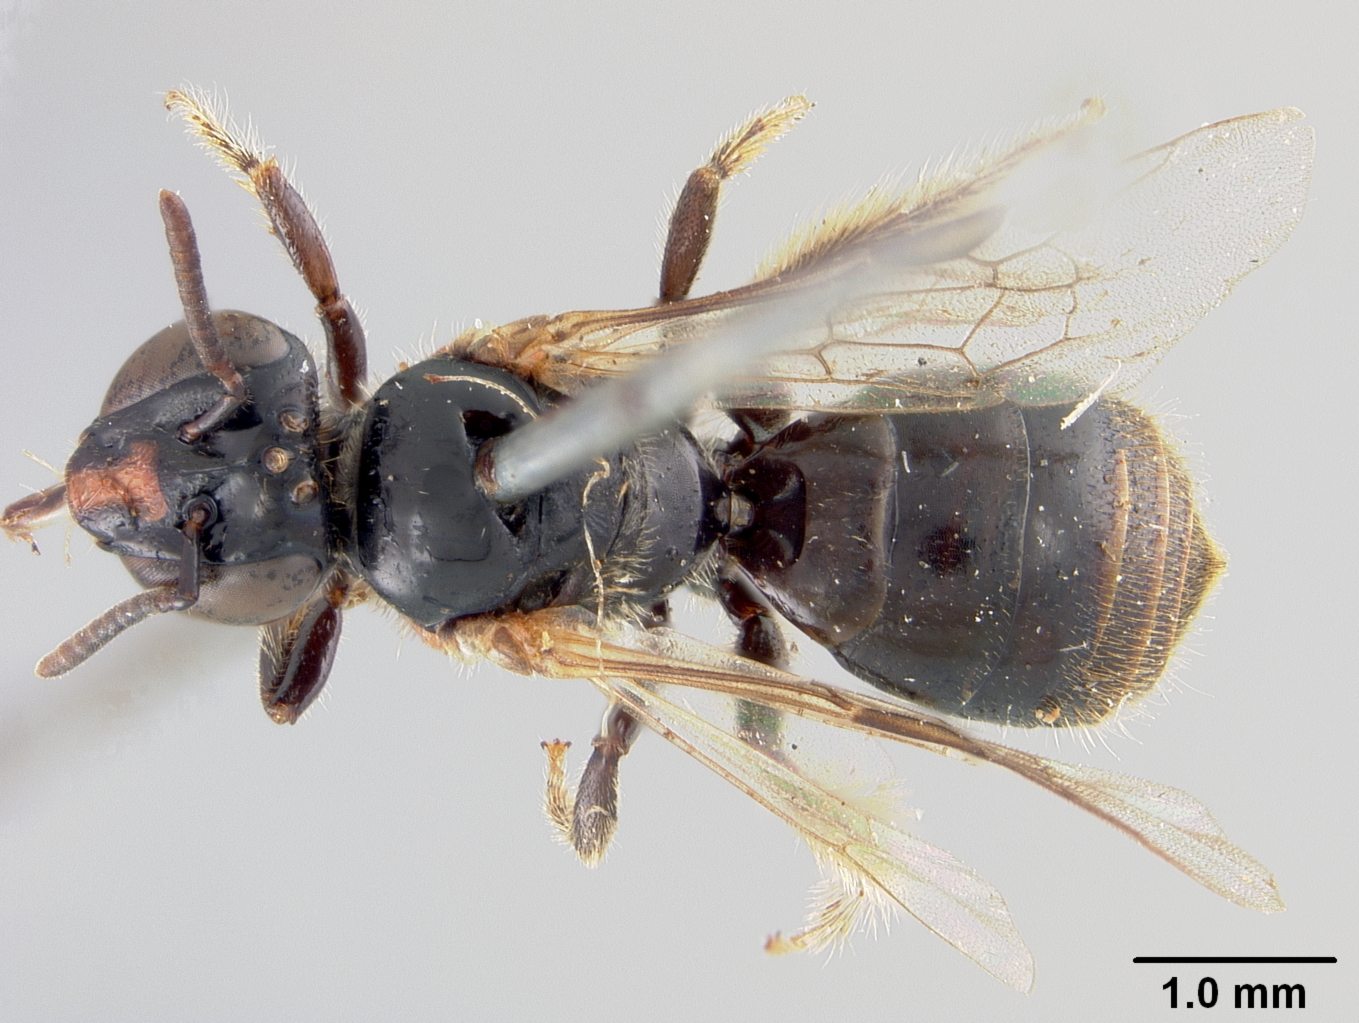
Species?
Allodape mindanaonis
